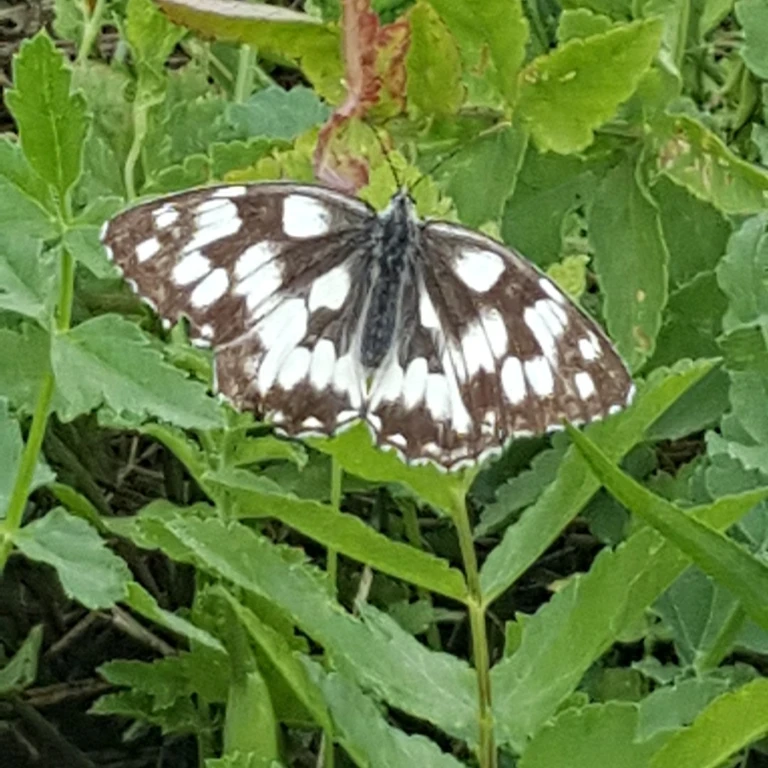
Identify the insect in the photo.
Melanargia galathea
